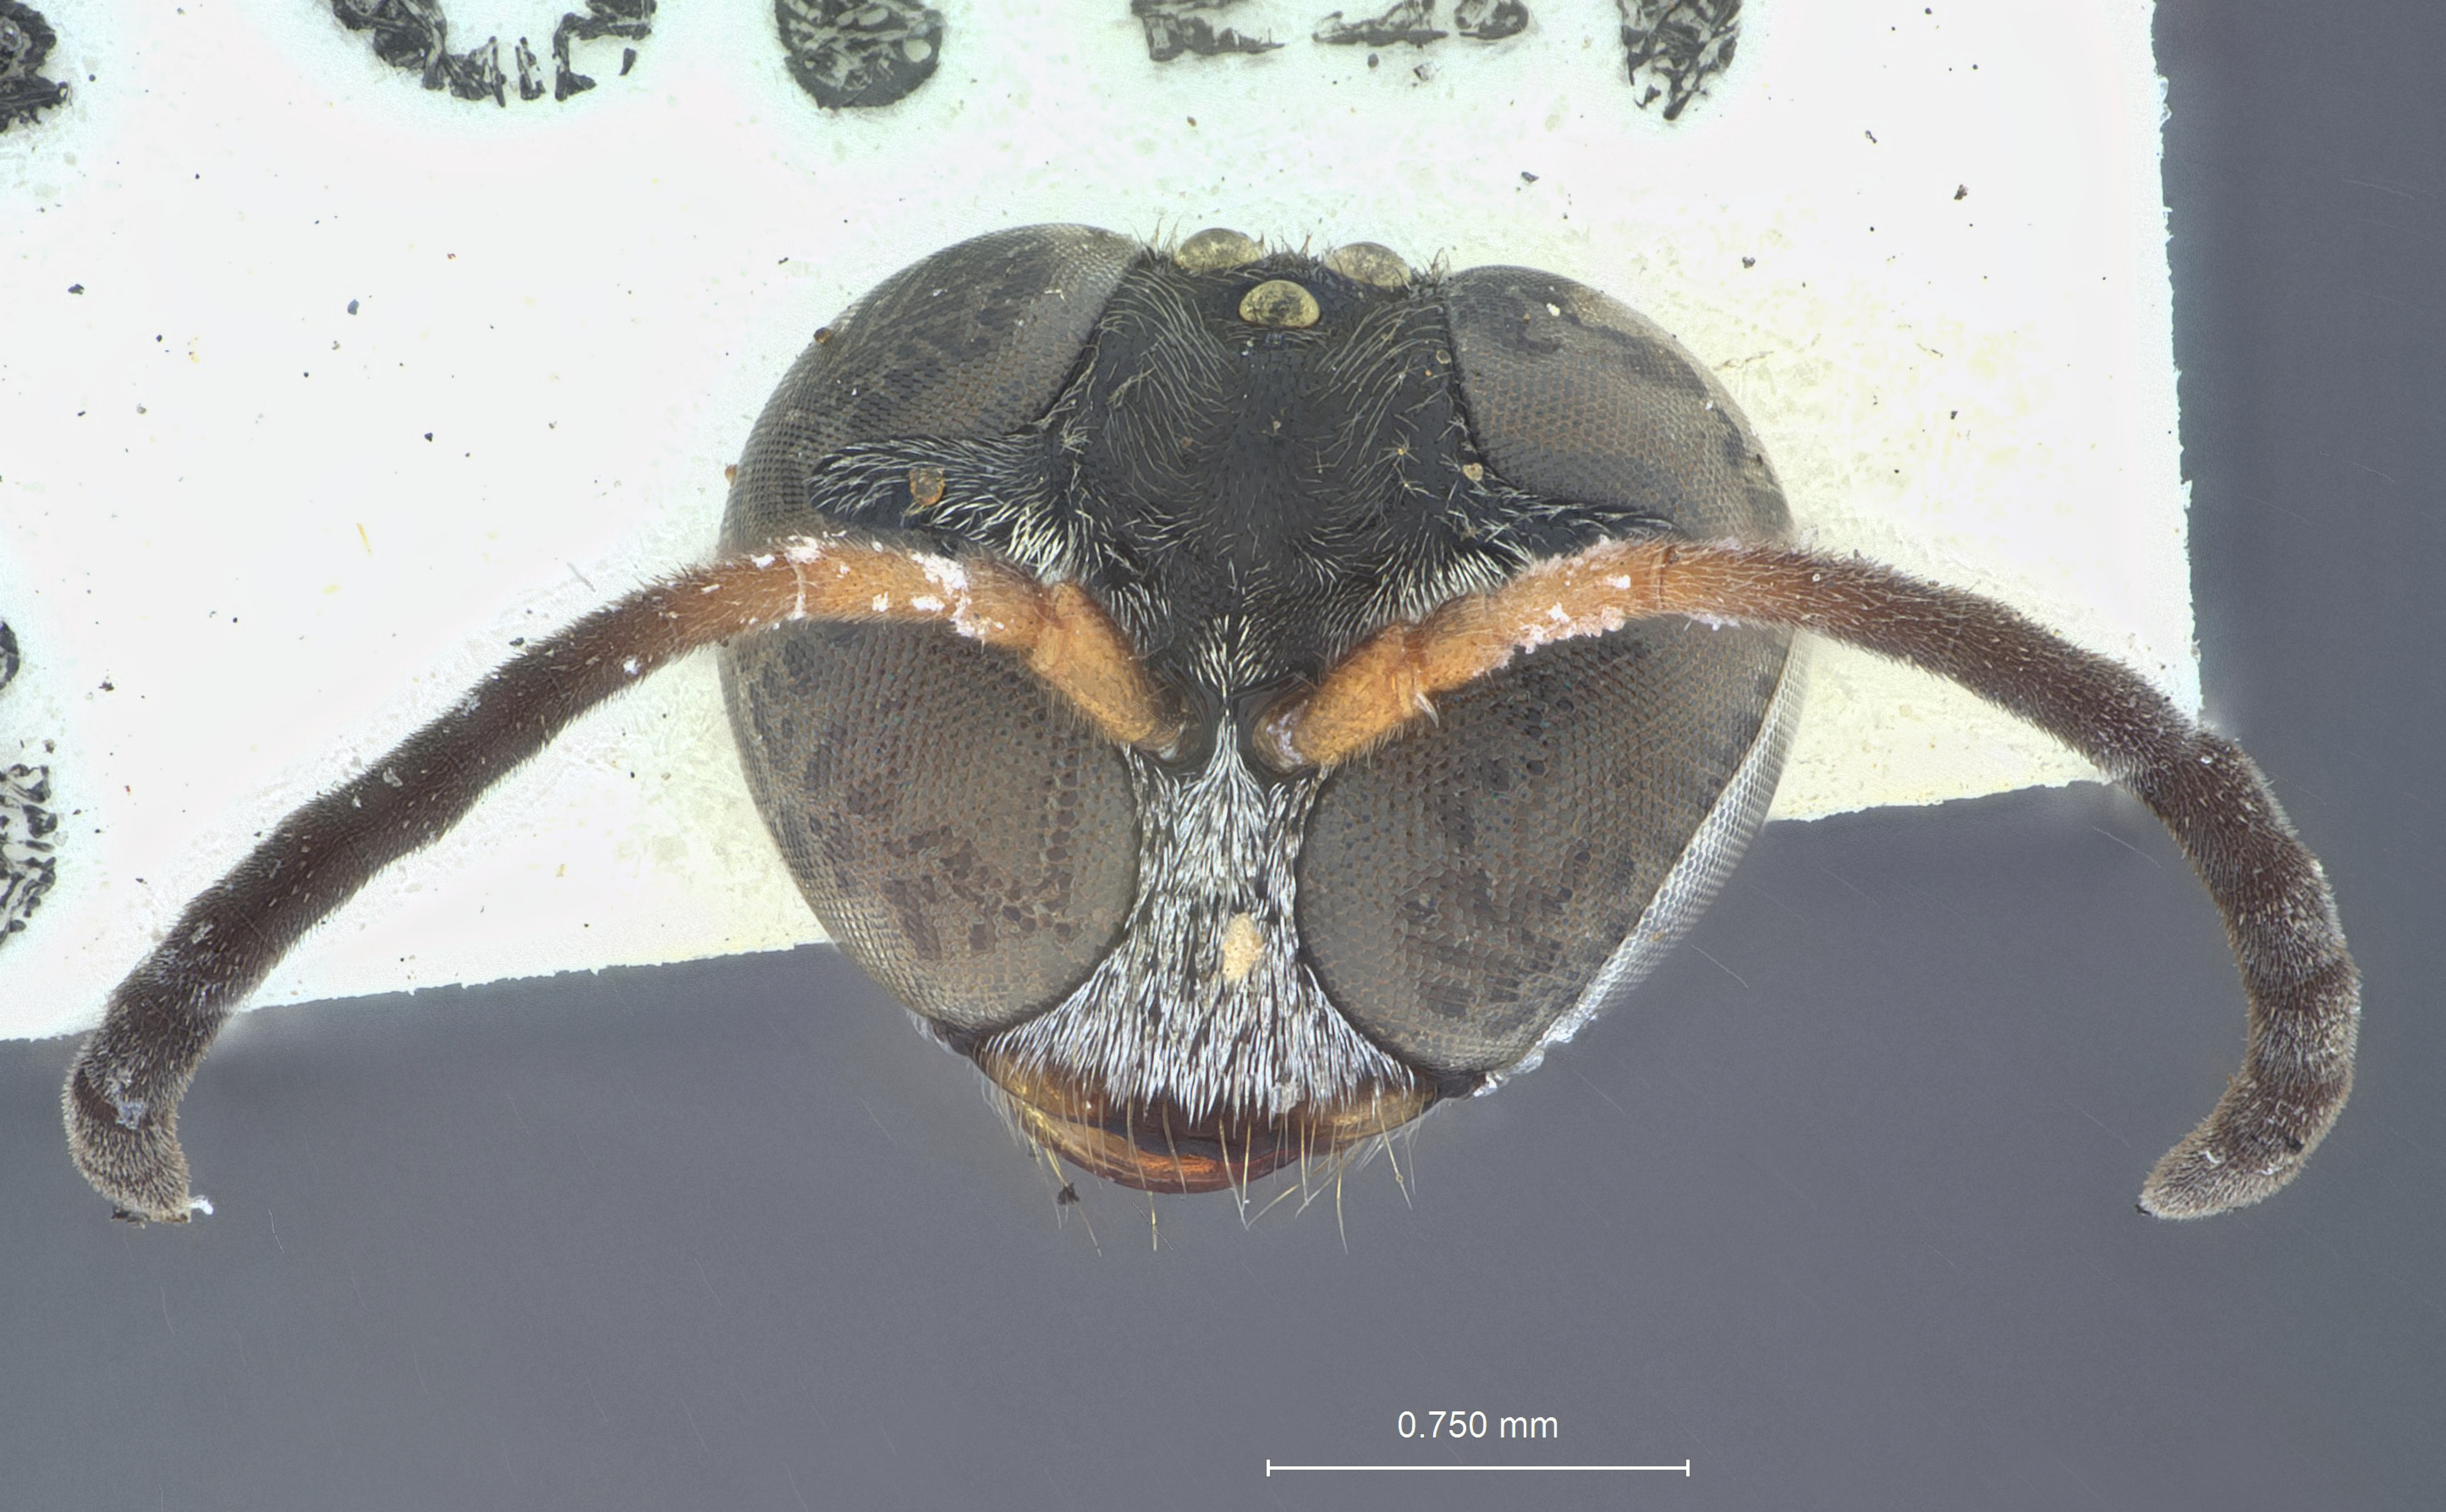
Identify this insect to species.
Trypoxylon cinctellum
